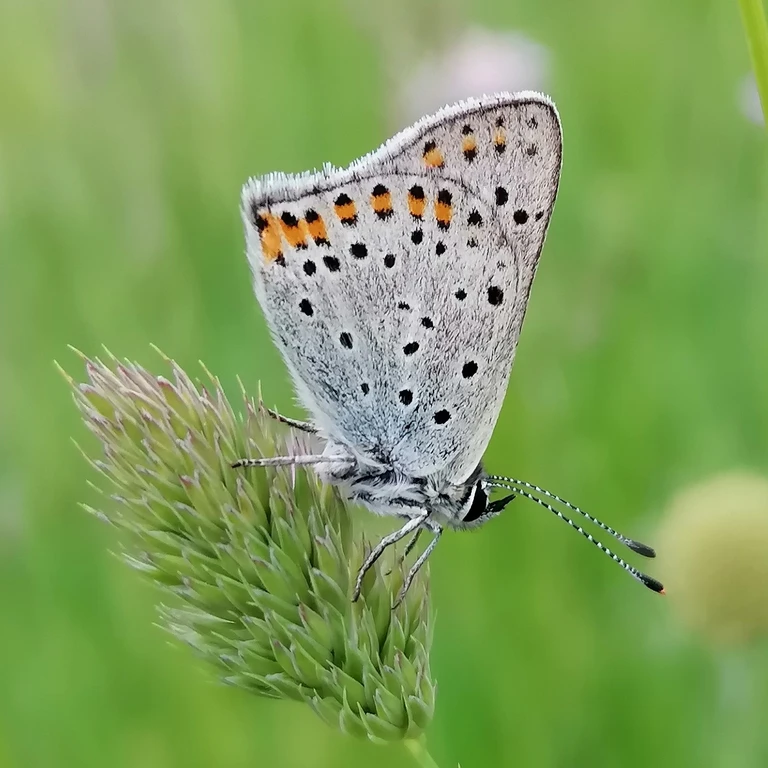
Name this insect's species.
Lycaena tityrus (also Loweia tityrus)
